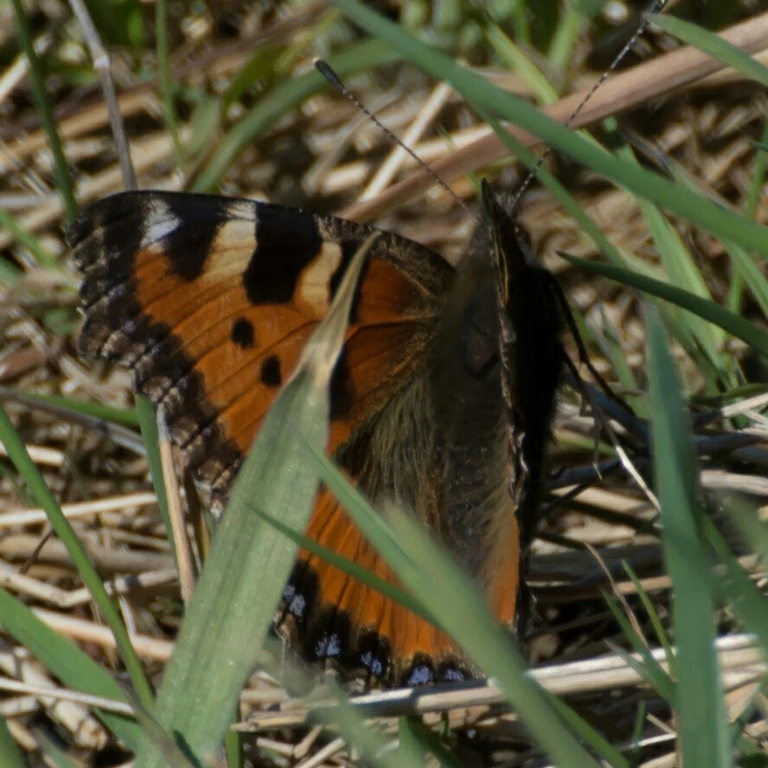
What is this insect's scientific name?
Aglais urticae
